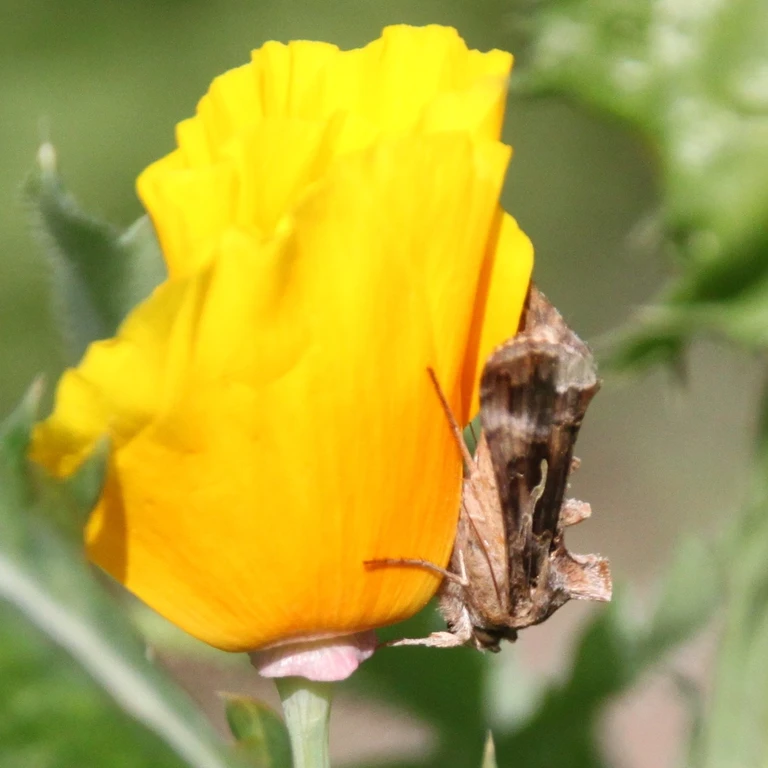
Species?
Autographa gamma
